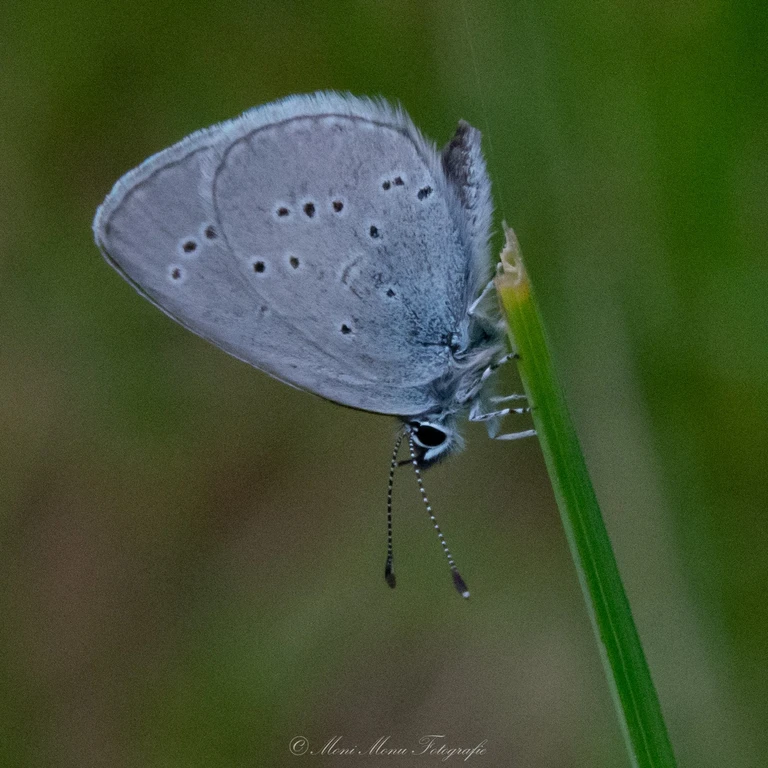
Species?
Cupido minimus
